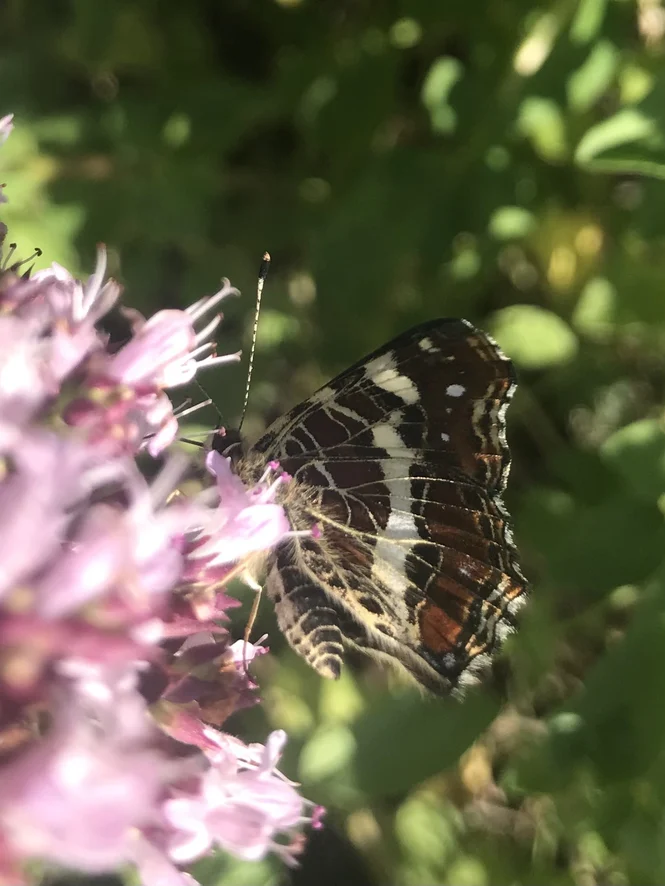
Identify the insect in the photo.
Araschnia levana
